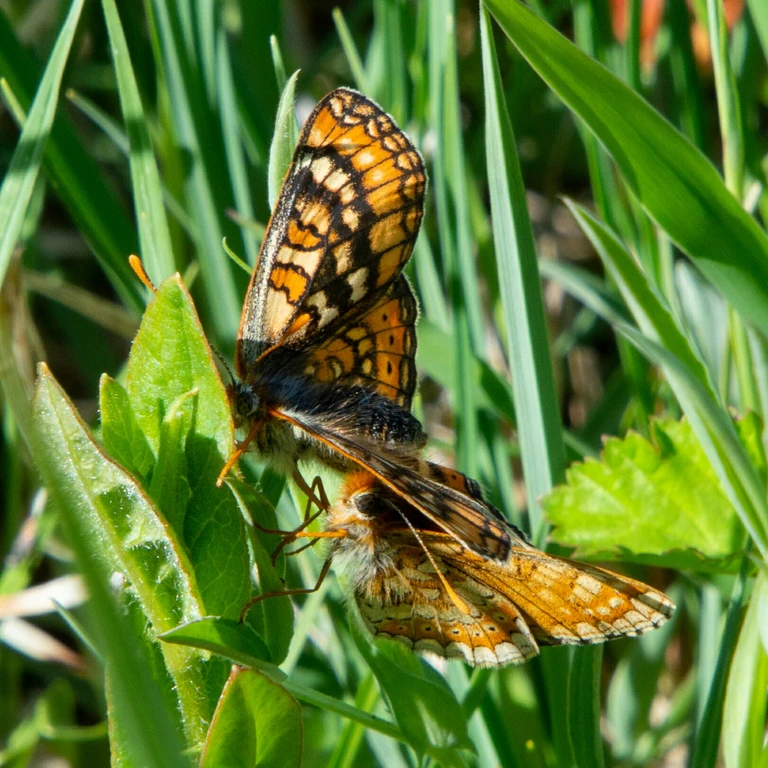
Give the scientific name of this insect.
Euphydryas aurinia
